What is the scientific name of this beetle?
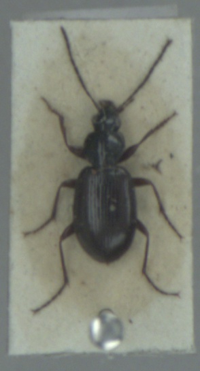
Agonum fuliginosum
